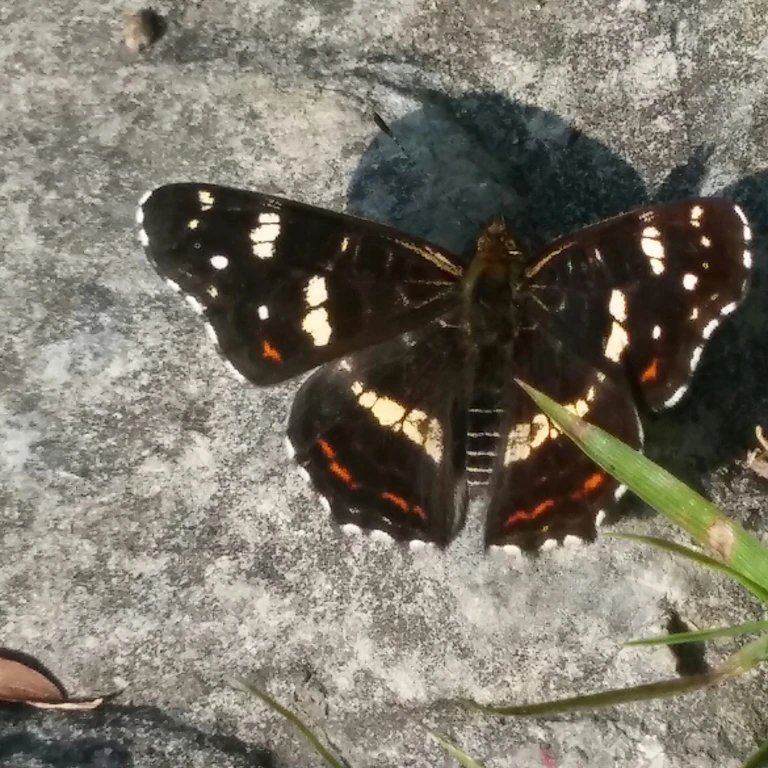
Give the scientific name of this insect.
Araschnia levana
